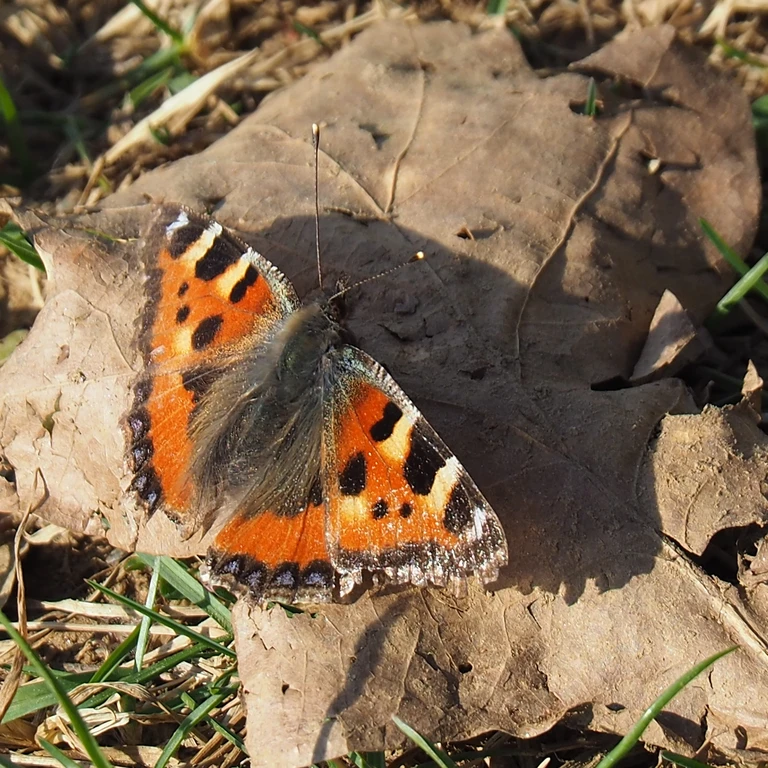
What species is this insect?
Aglais urticae
